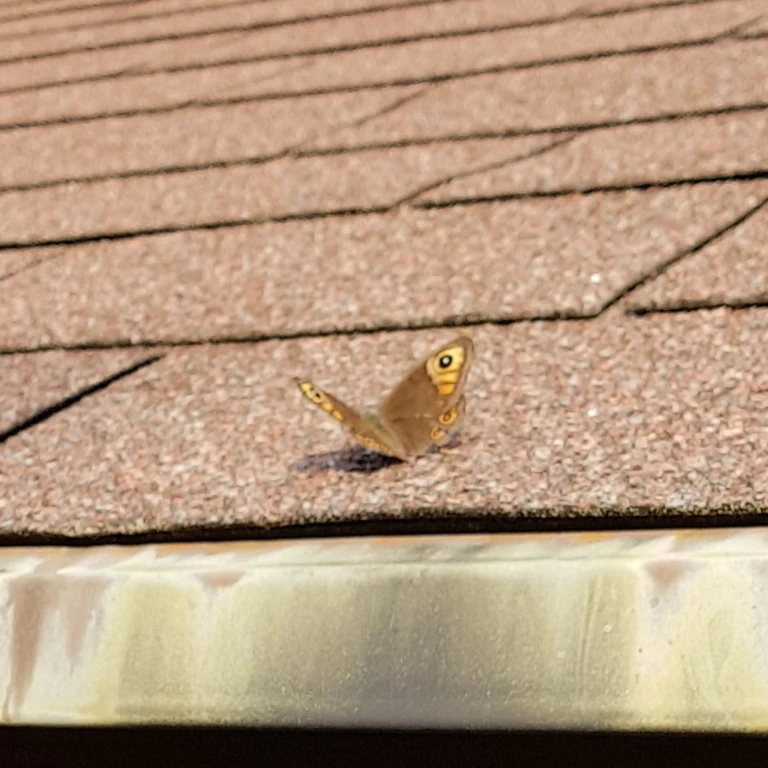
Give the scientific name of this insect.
Lasiommata maera (also Pararge maera)
